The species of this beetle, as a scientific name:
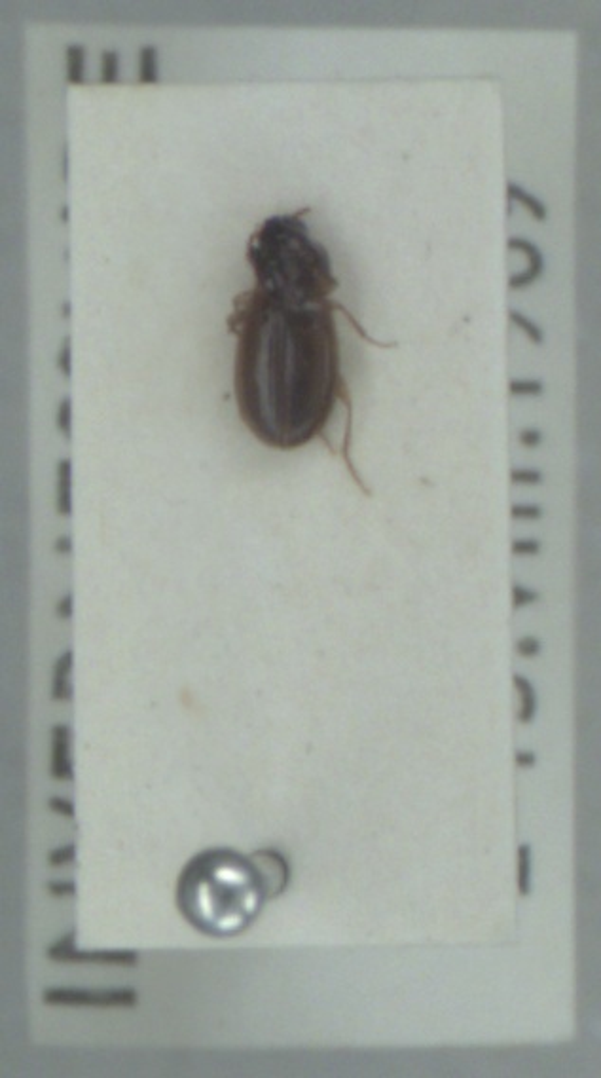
Trechus obtusus
